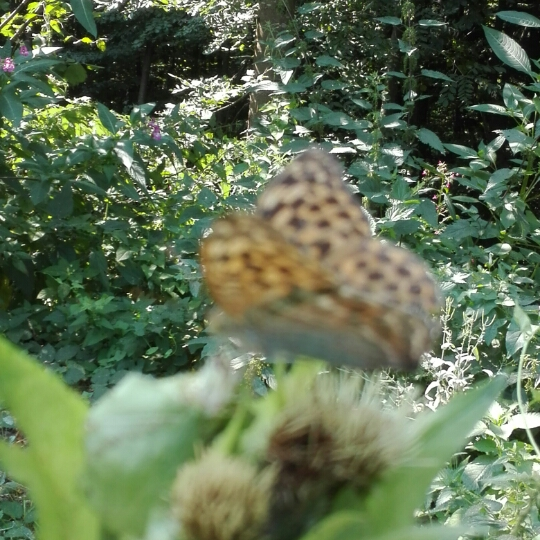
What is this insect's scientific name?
Argynnis paphia
